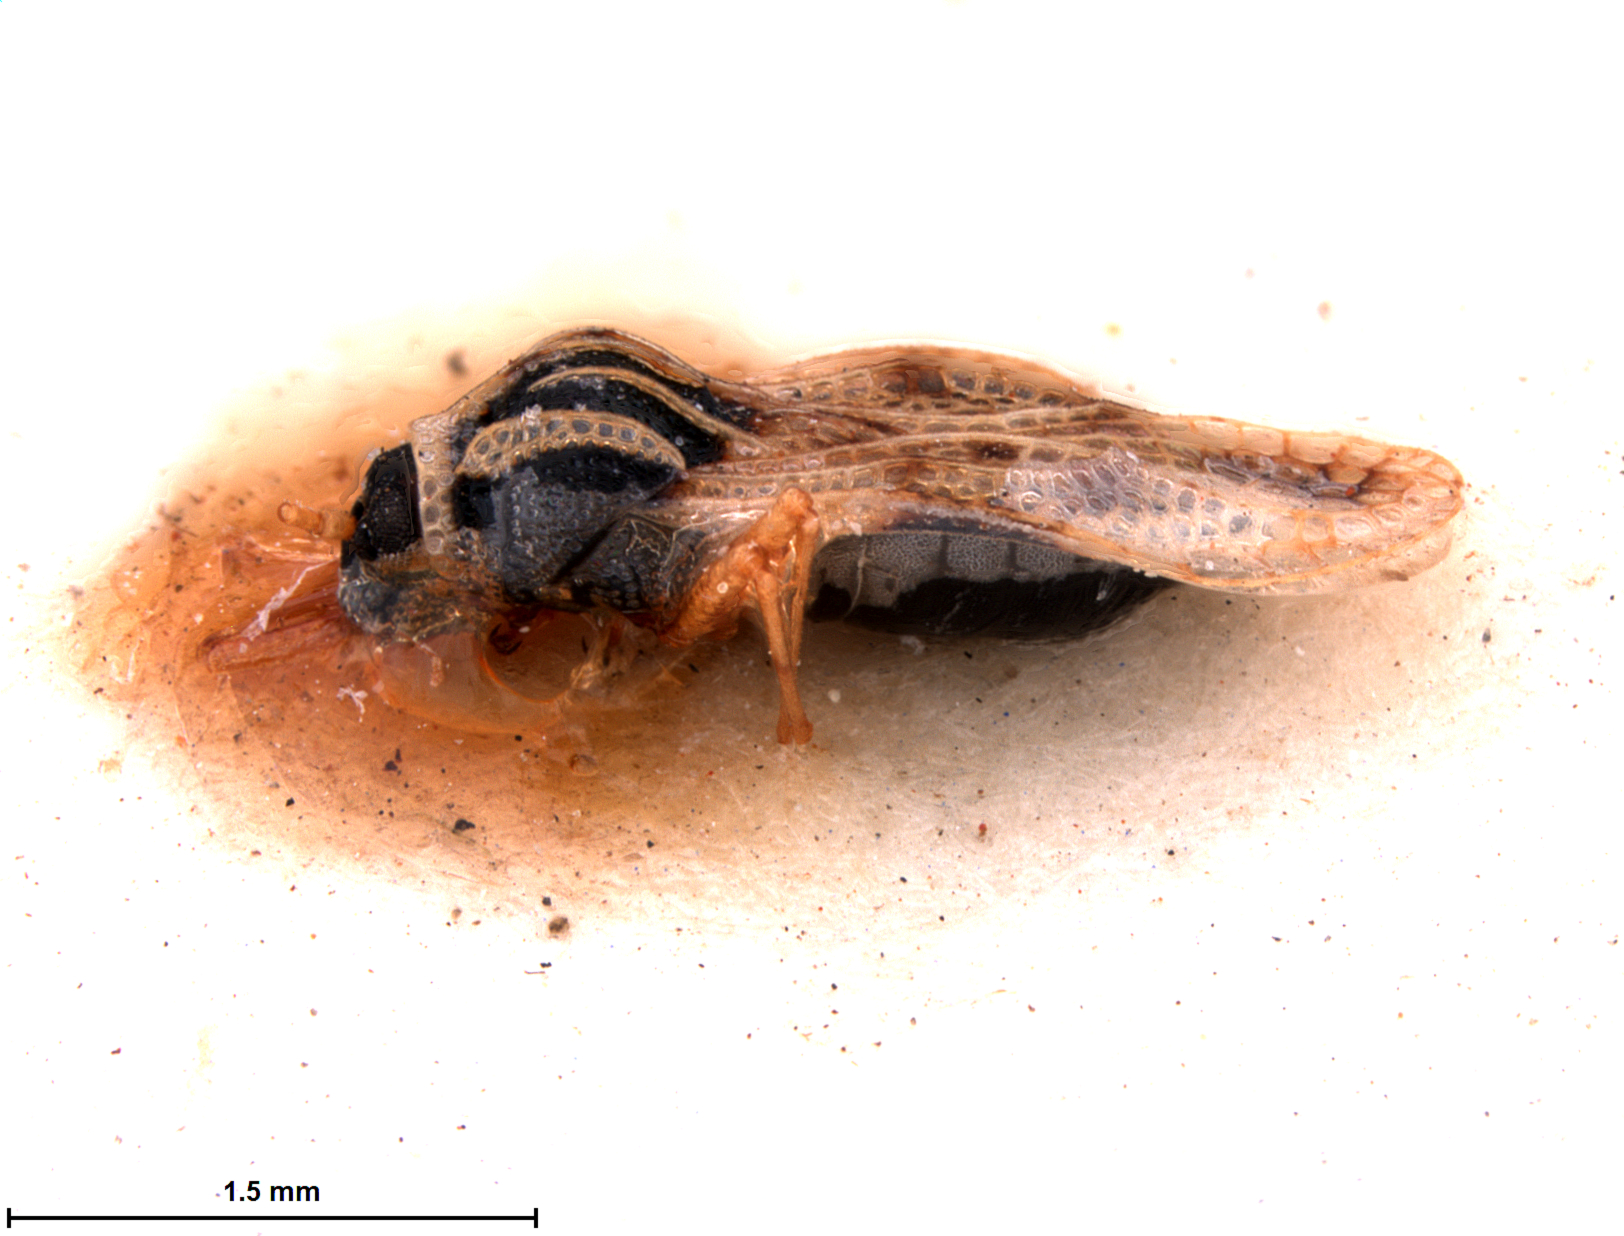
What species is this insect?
Compseuta ornatella
